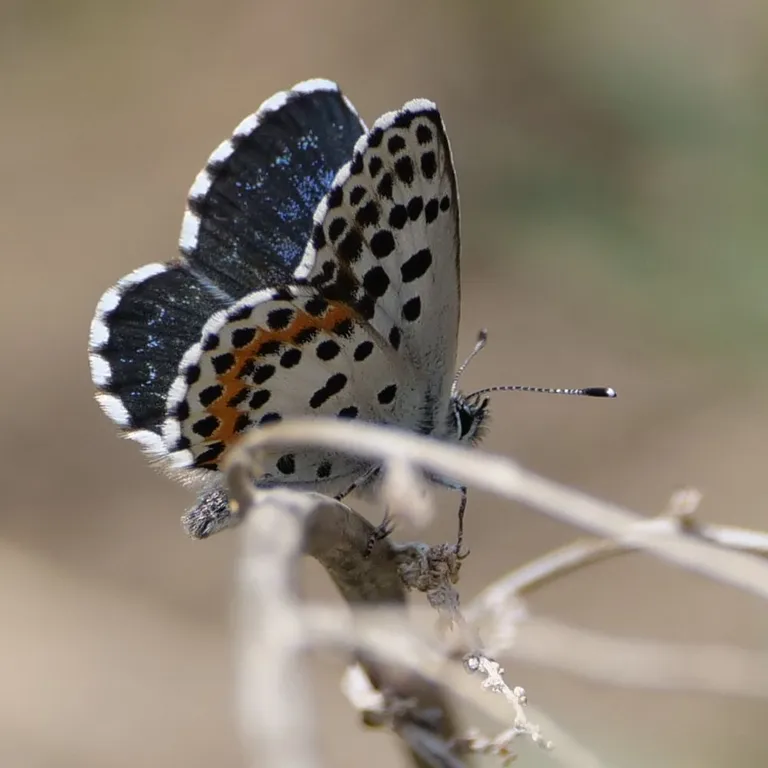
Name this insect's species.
Scolitantides orion
